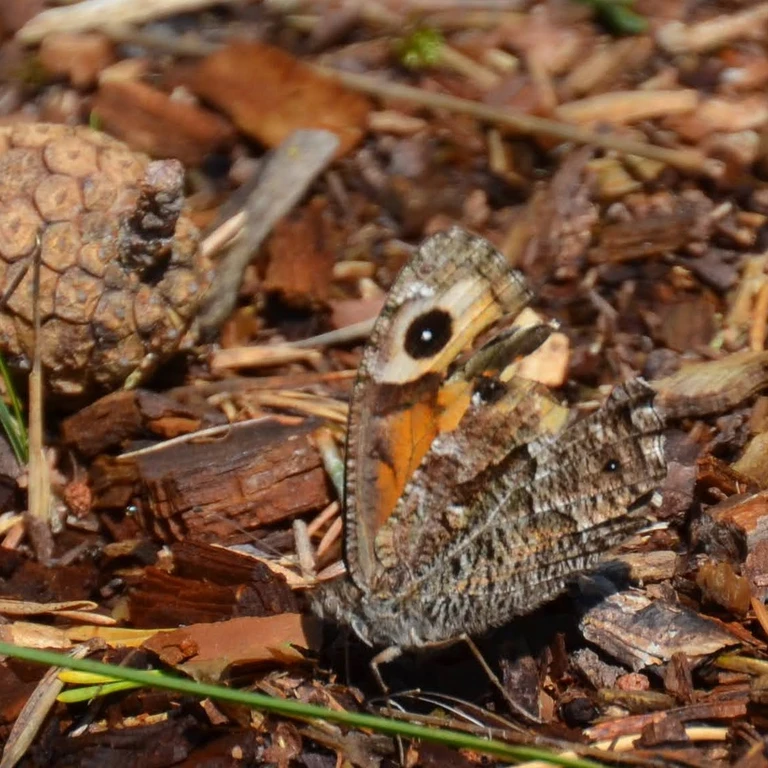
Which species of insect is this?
Hipparchia semele
